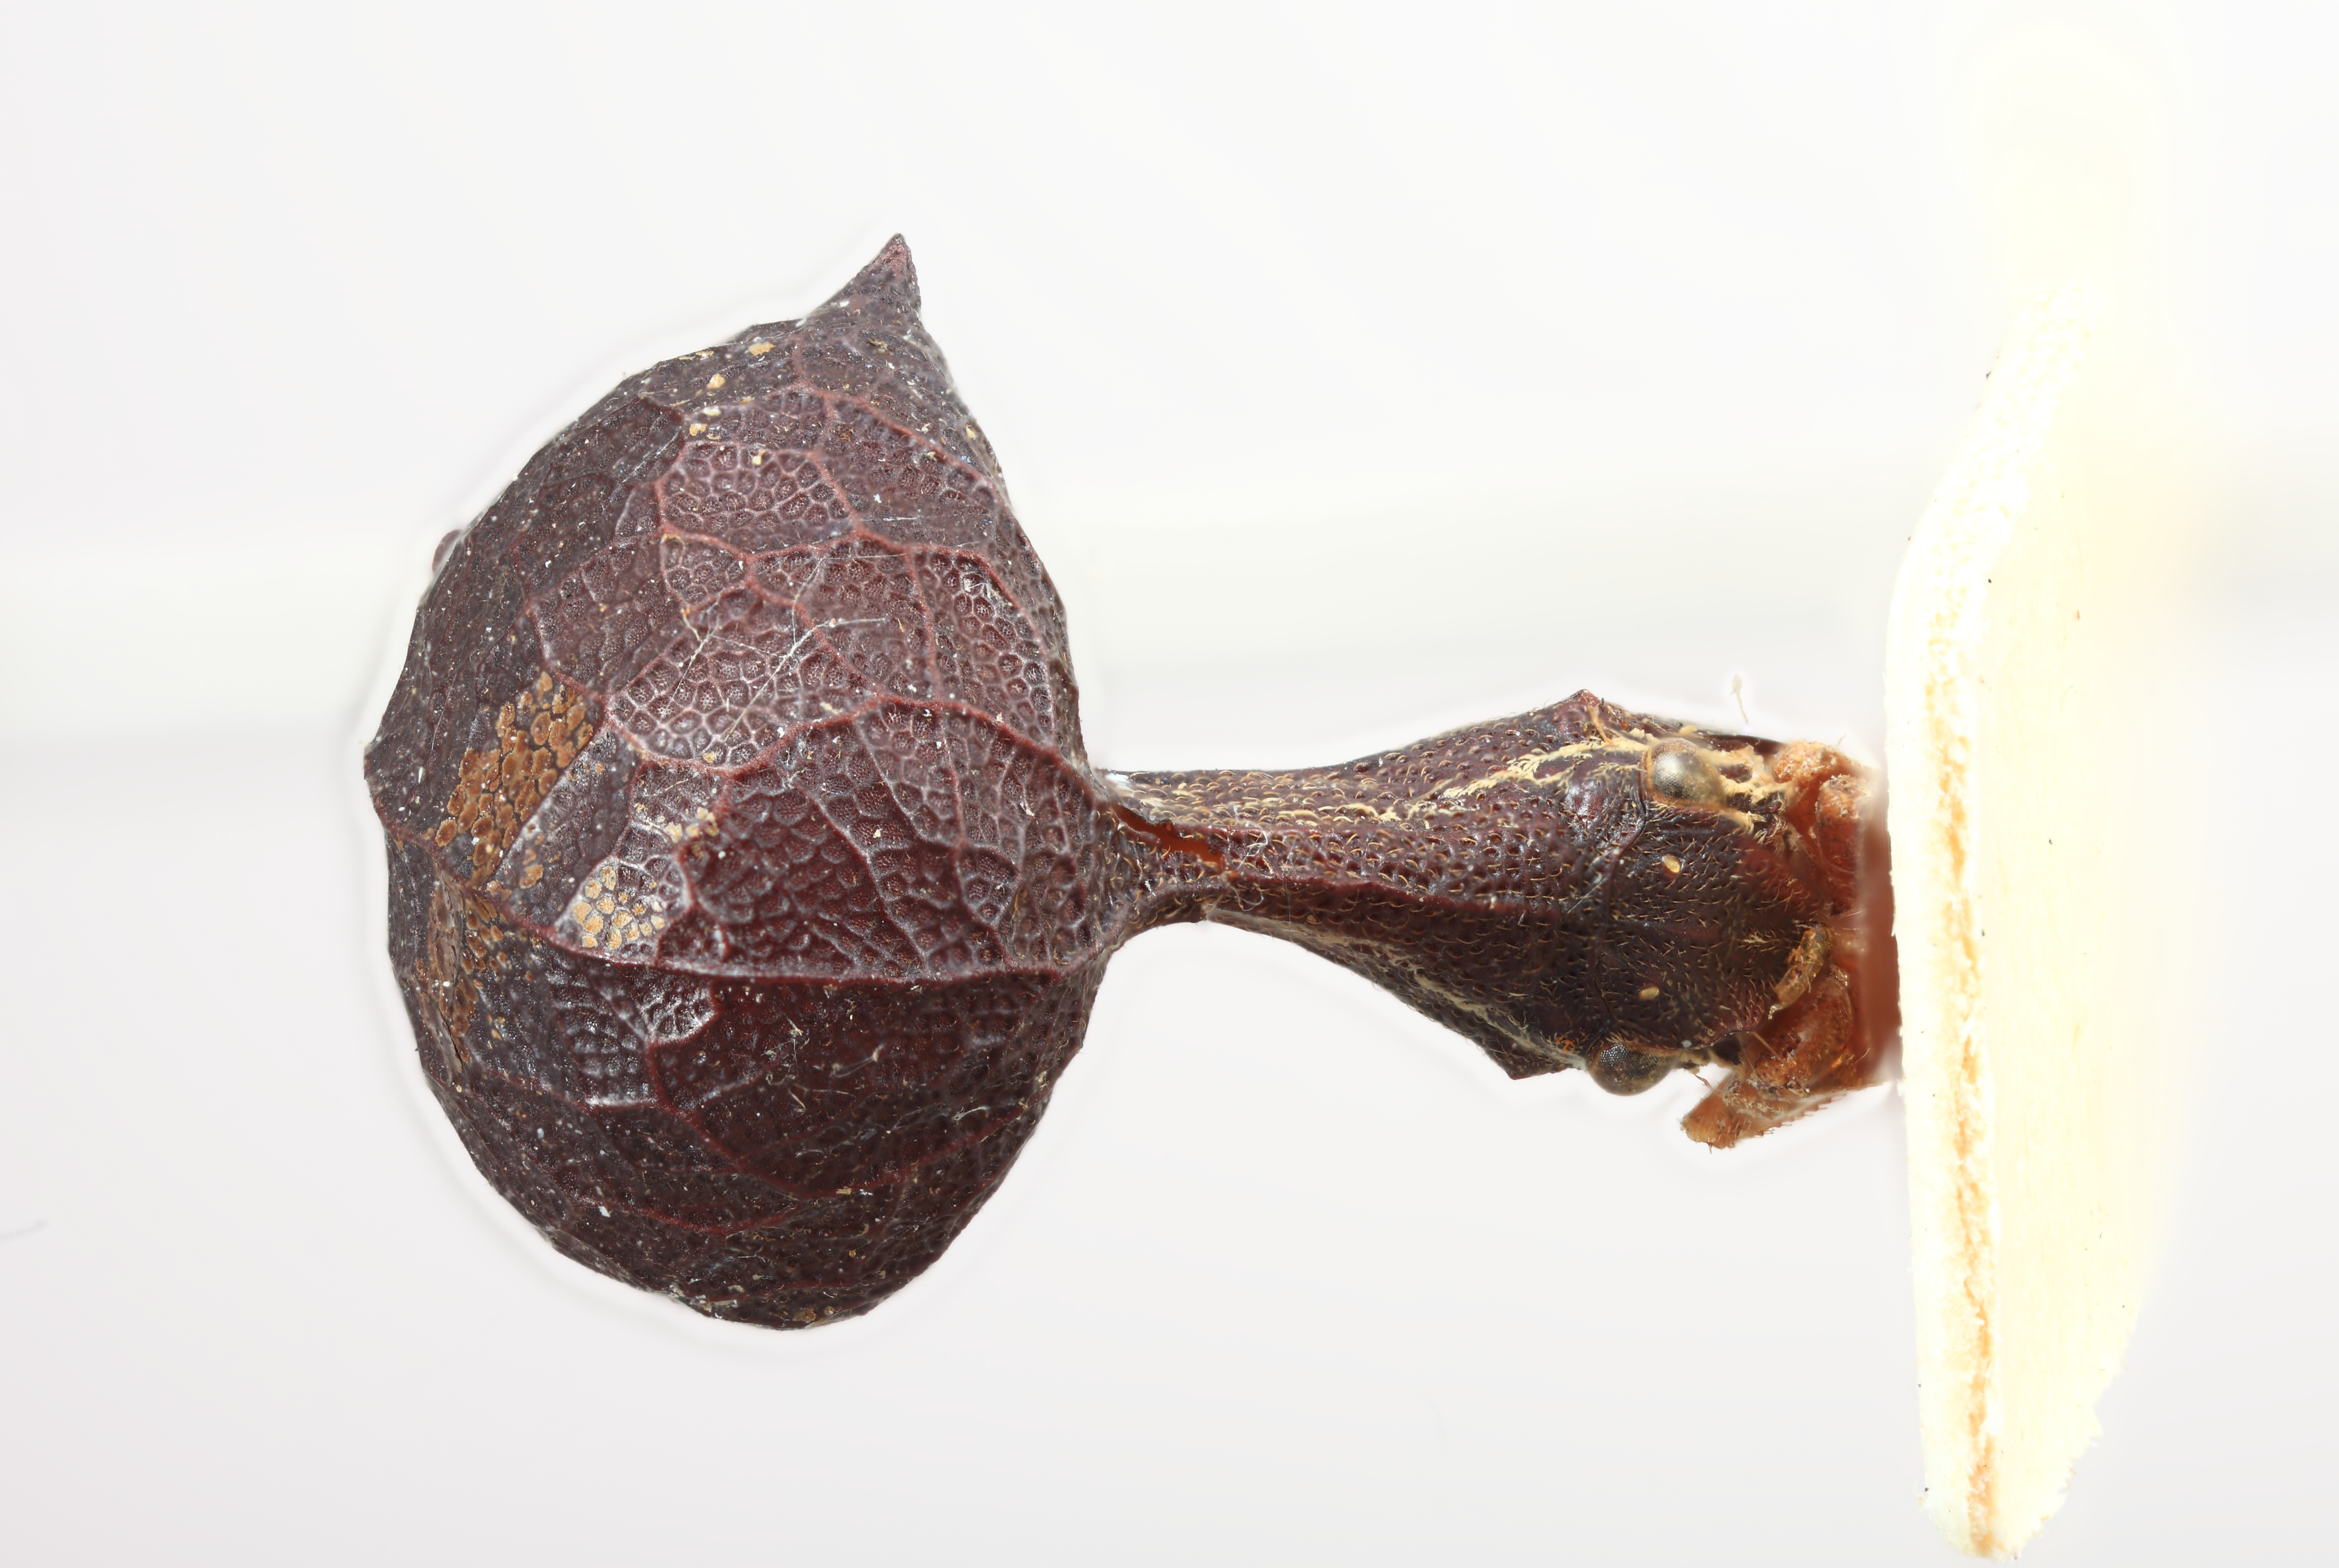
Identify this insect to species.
Pyrgonota bulbiturris
